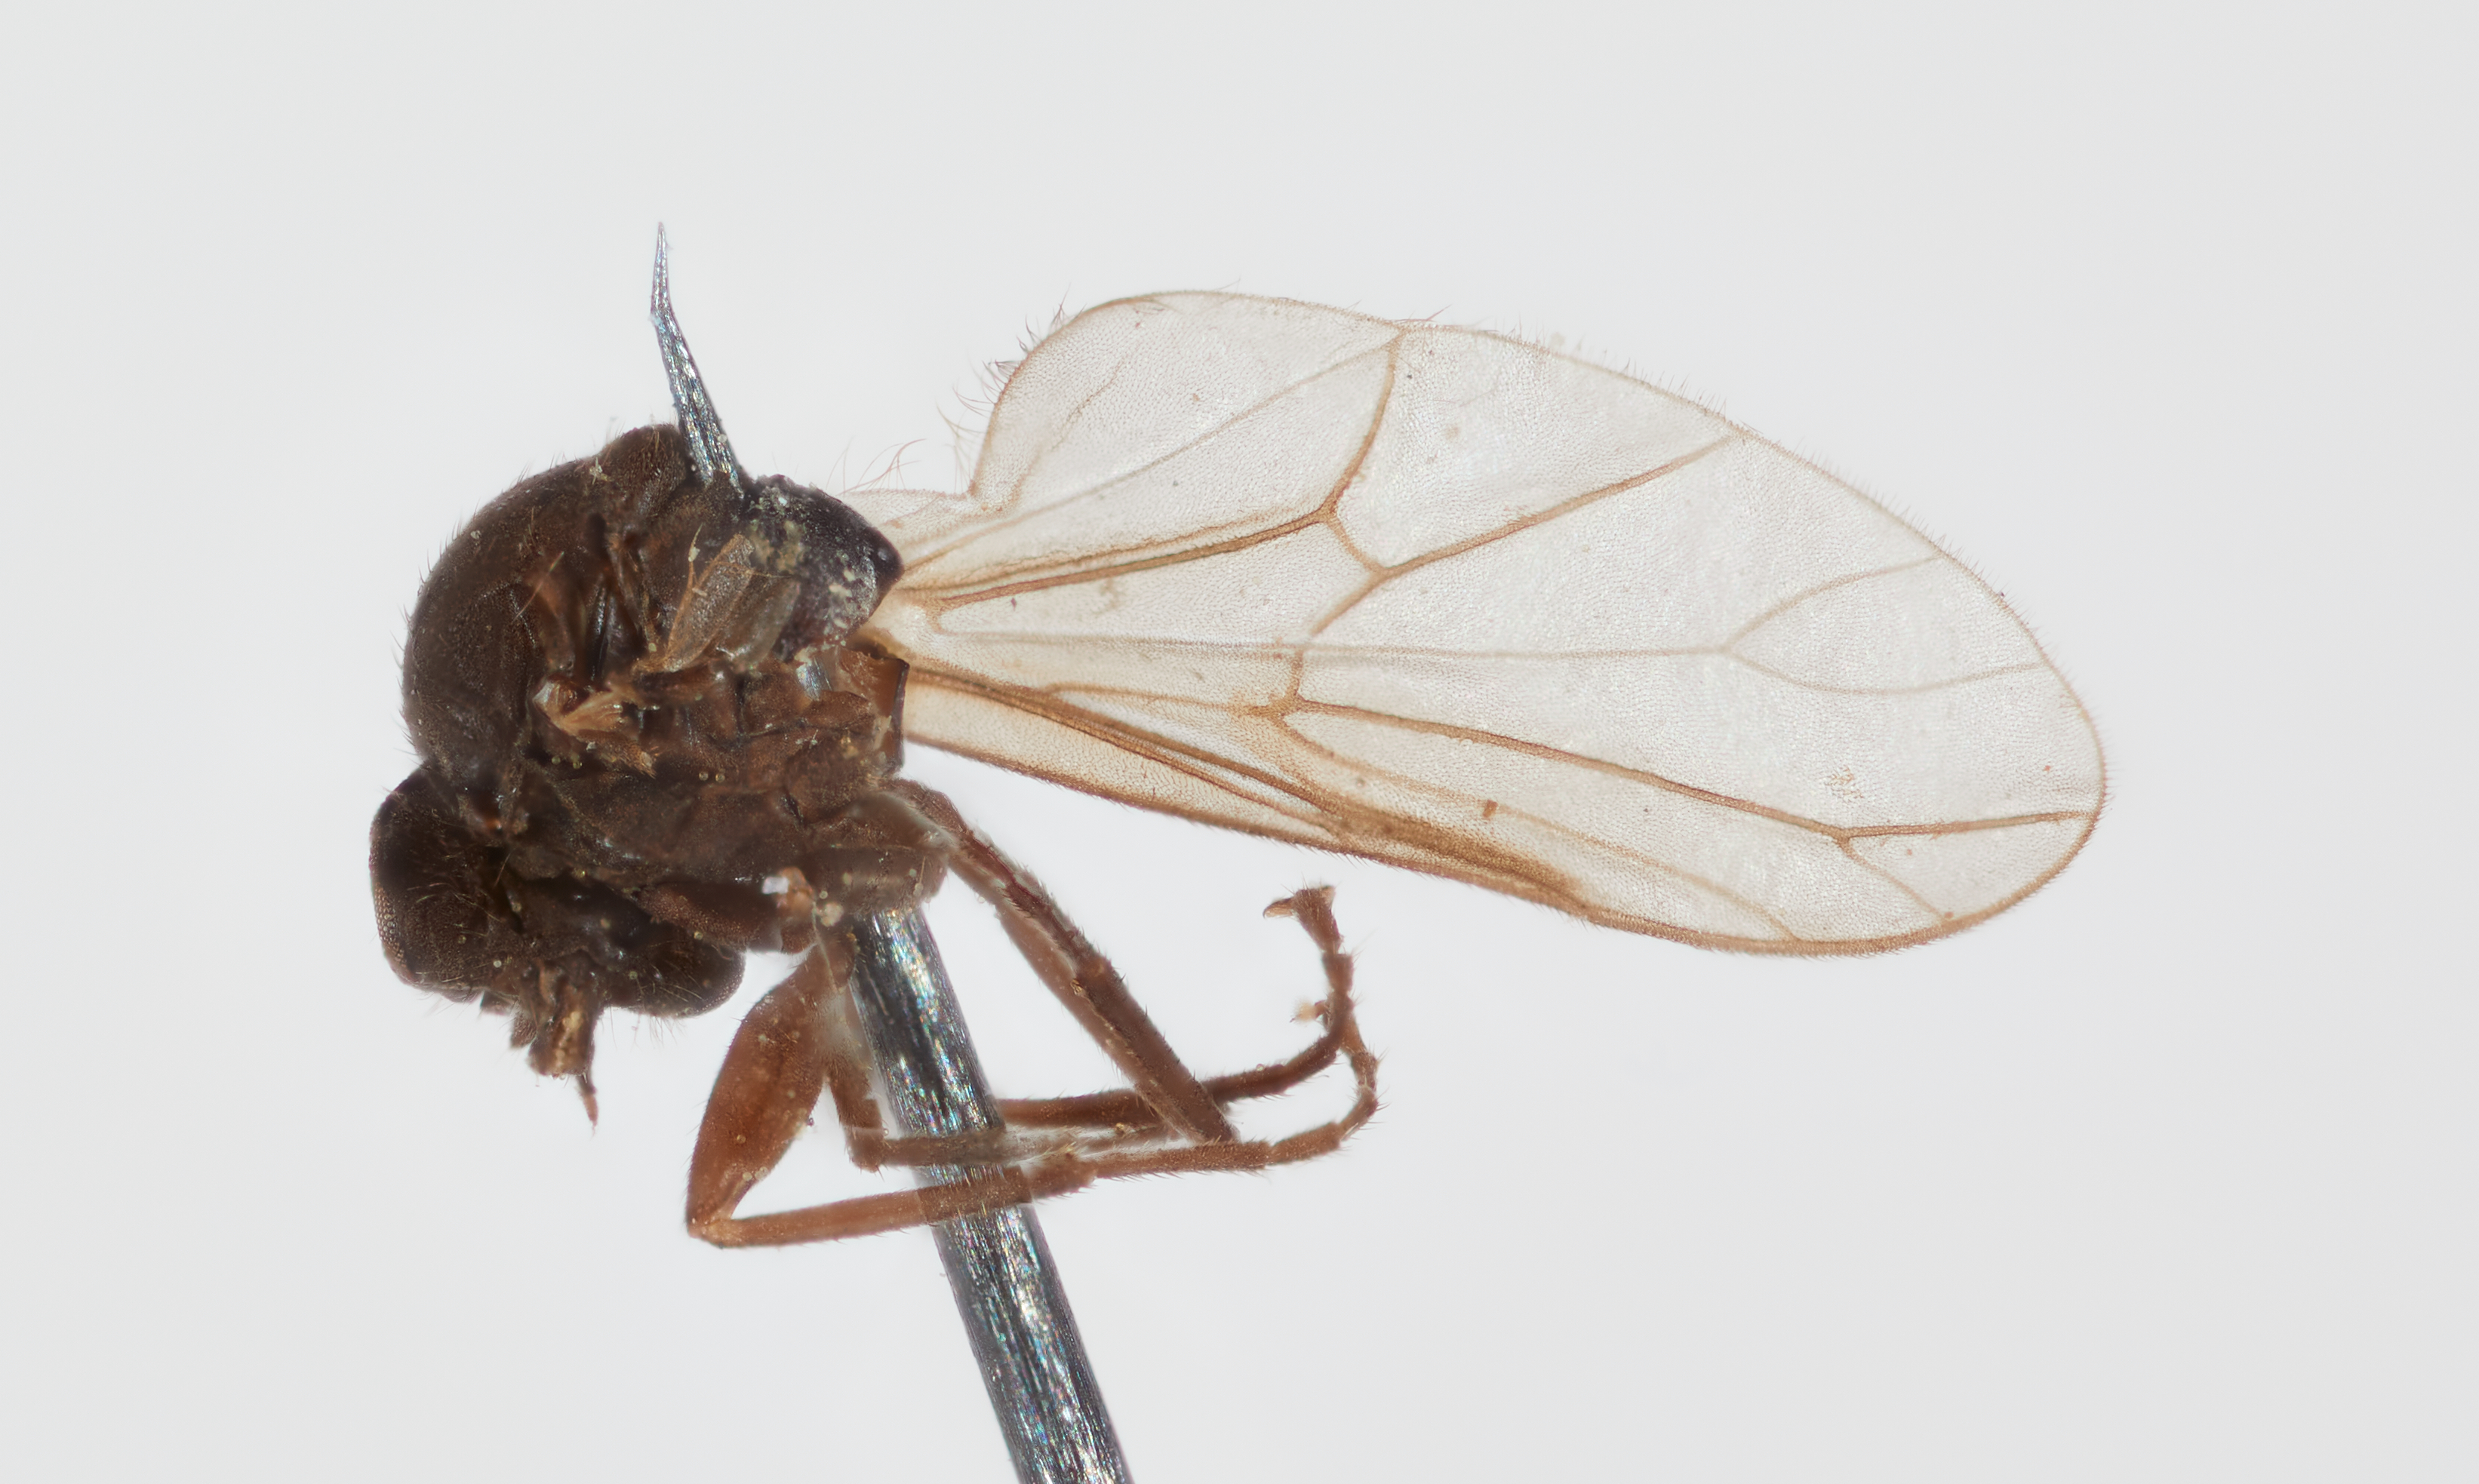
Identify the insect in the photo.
Hilarimorpha bumulla
